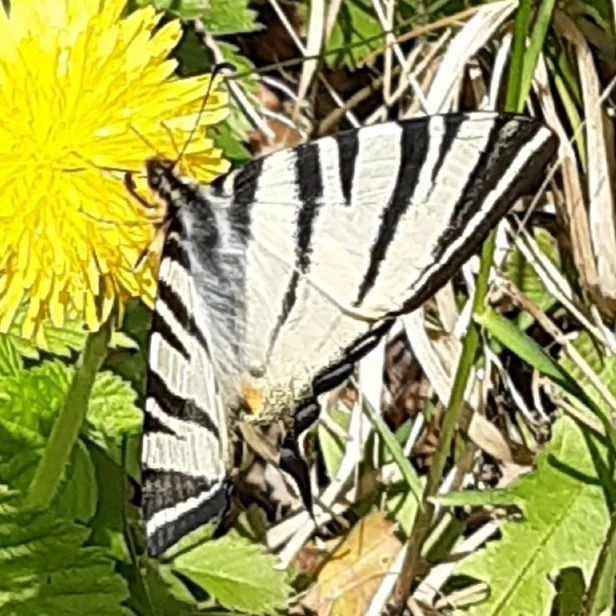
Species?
Iphiclides podalirius
